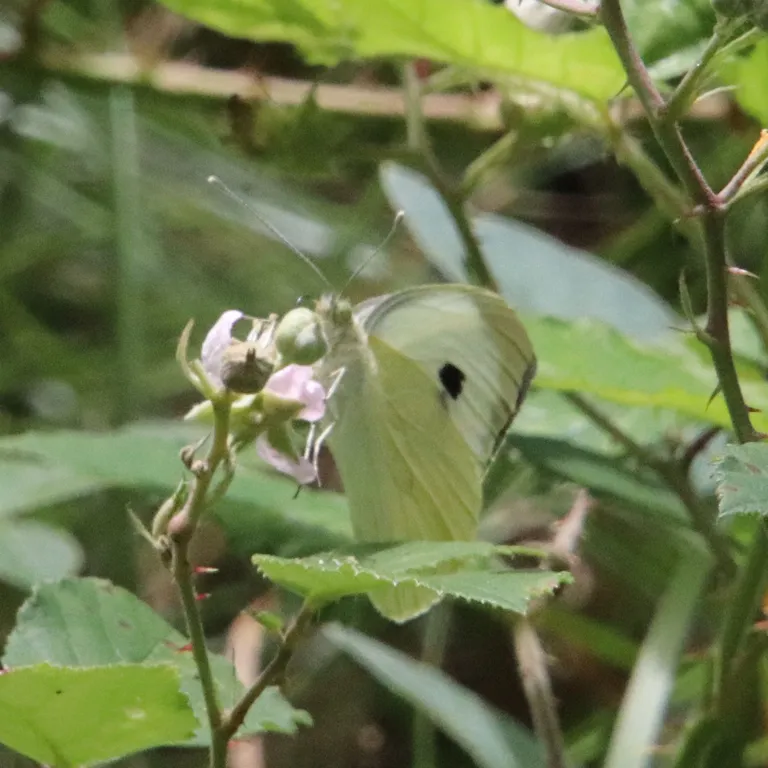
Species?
Pieris brassicae
